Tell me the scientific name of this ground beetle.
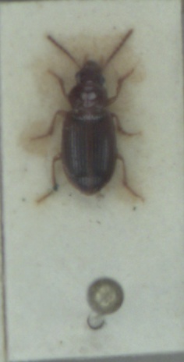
Bradycellus verbasci
